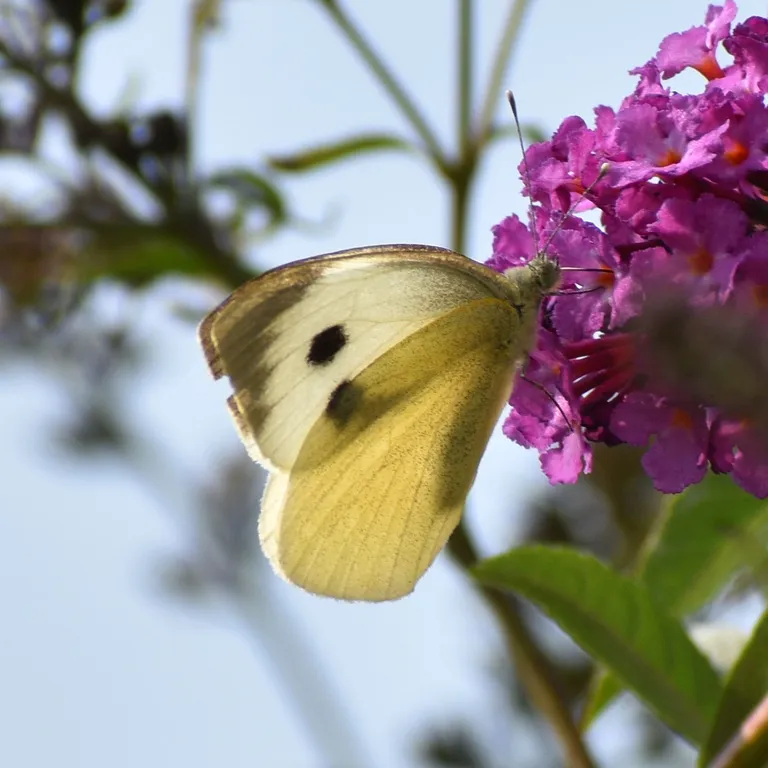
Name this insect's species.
Pieris brassicae
